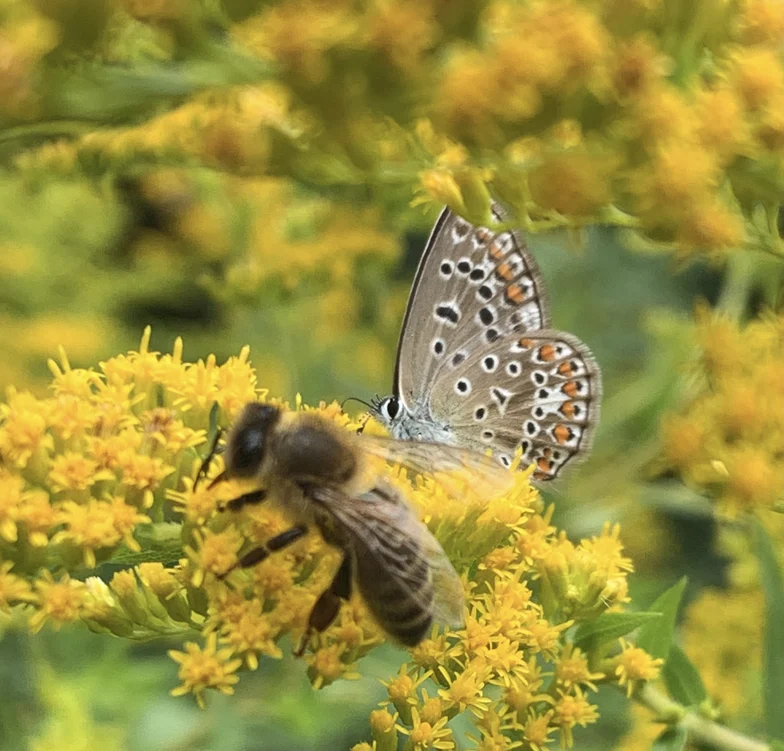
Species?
Polyommatus icarus
